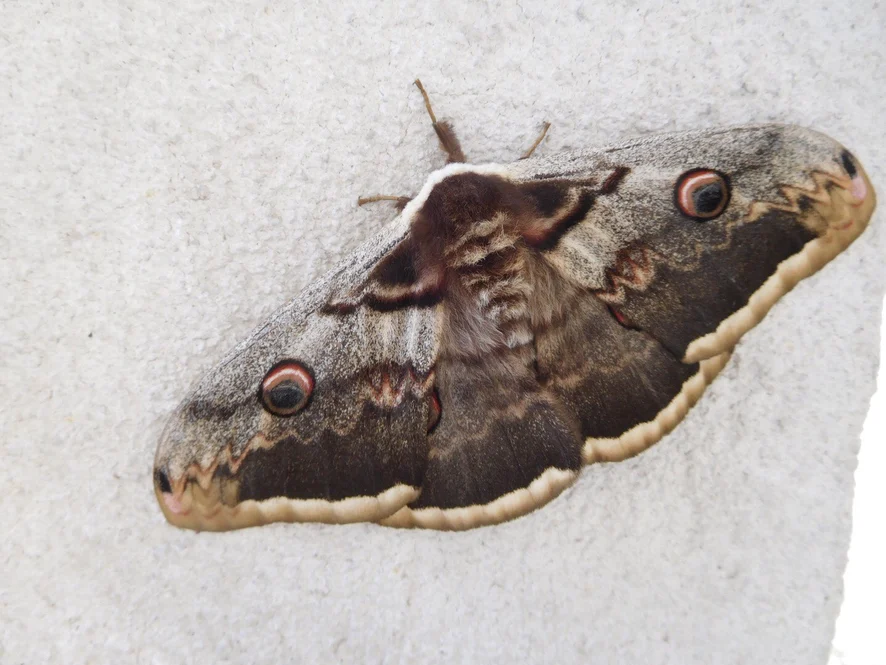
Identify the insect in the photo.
Saturnia pyri
